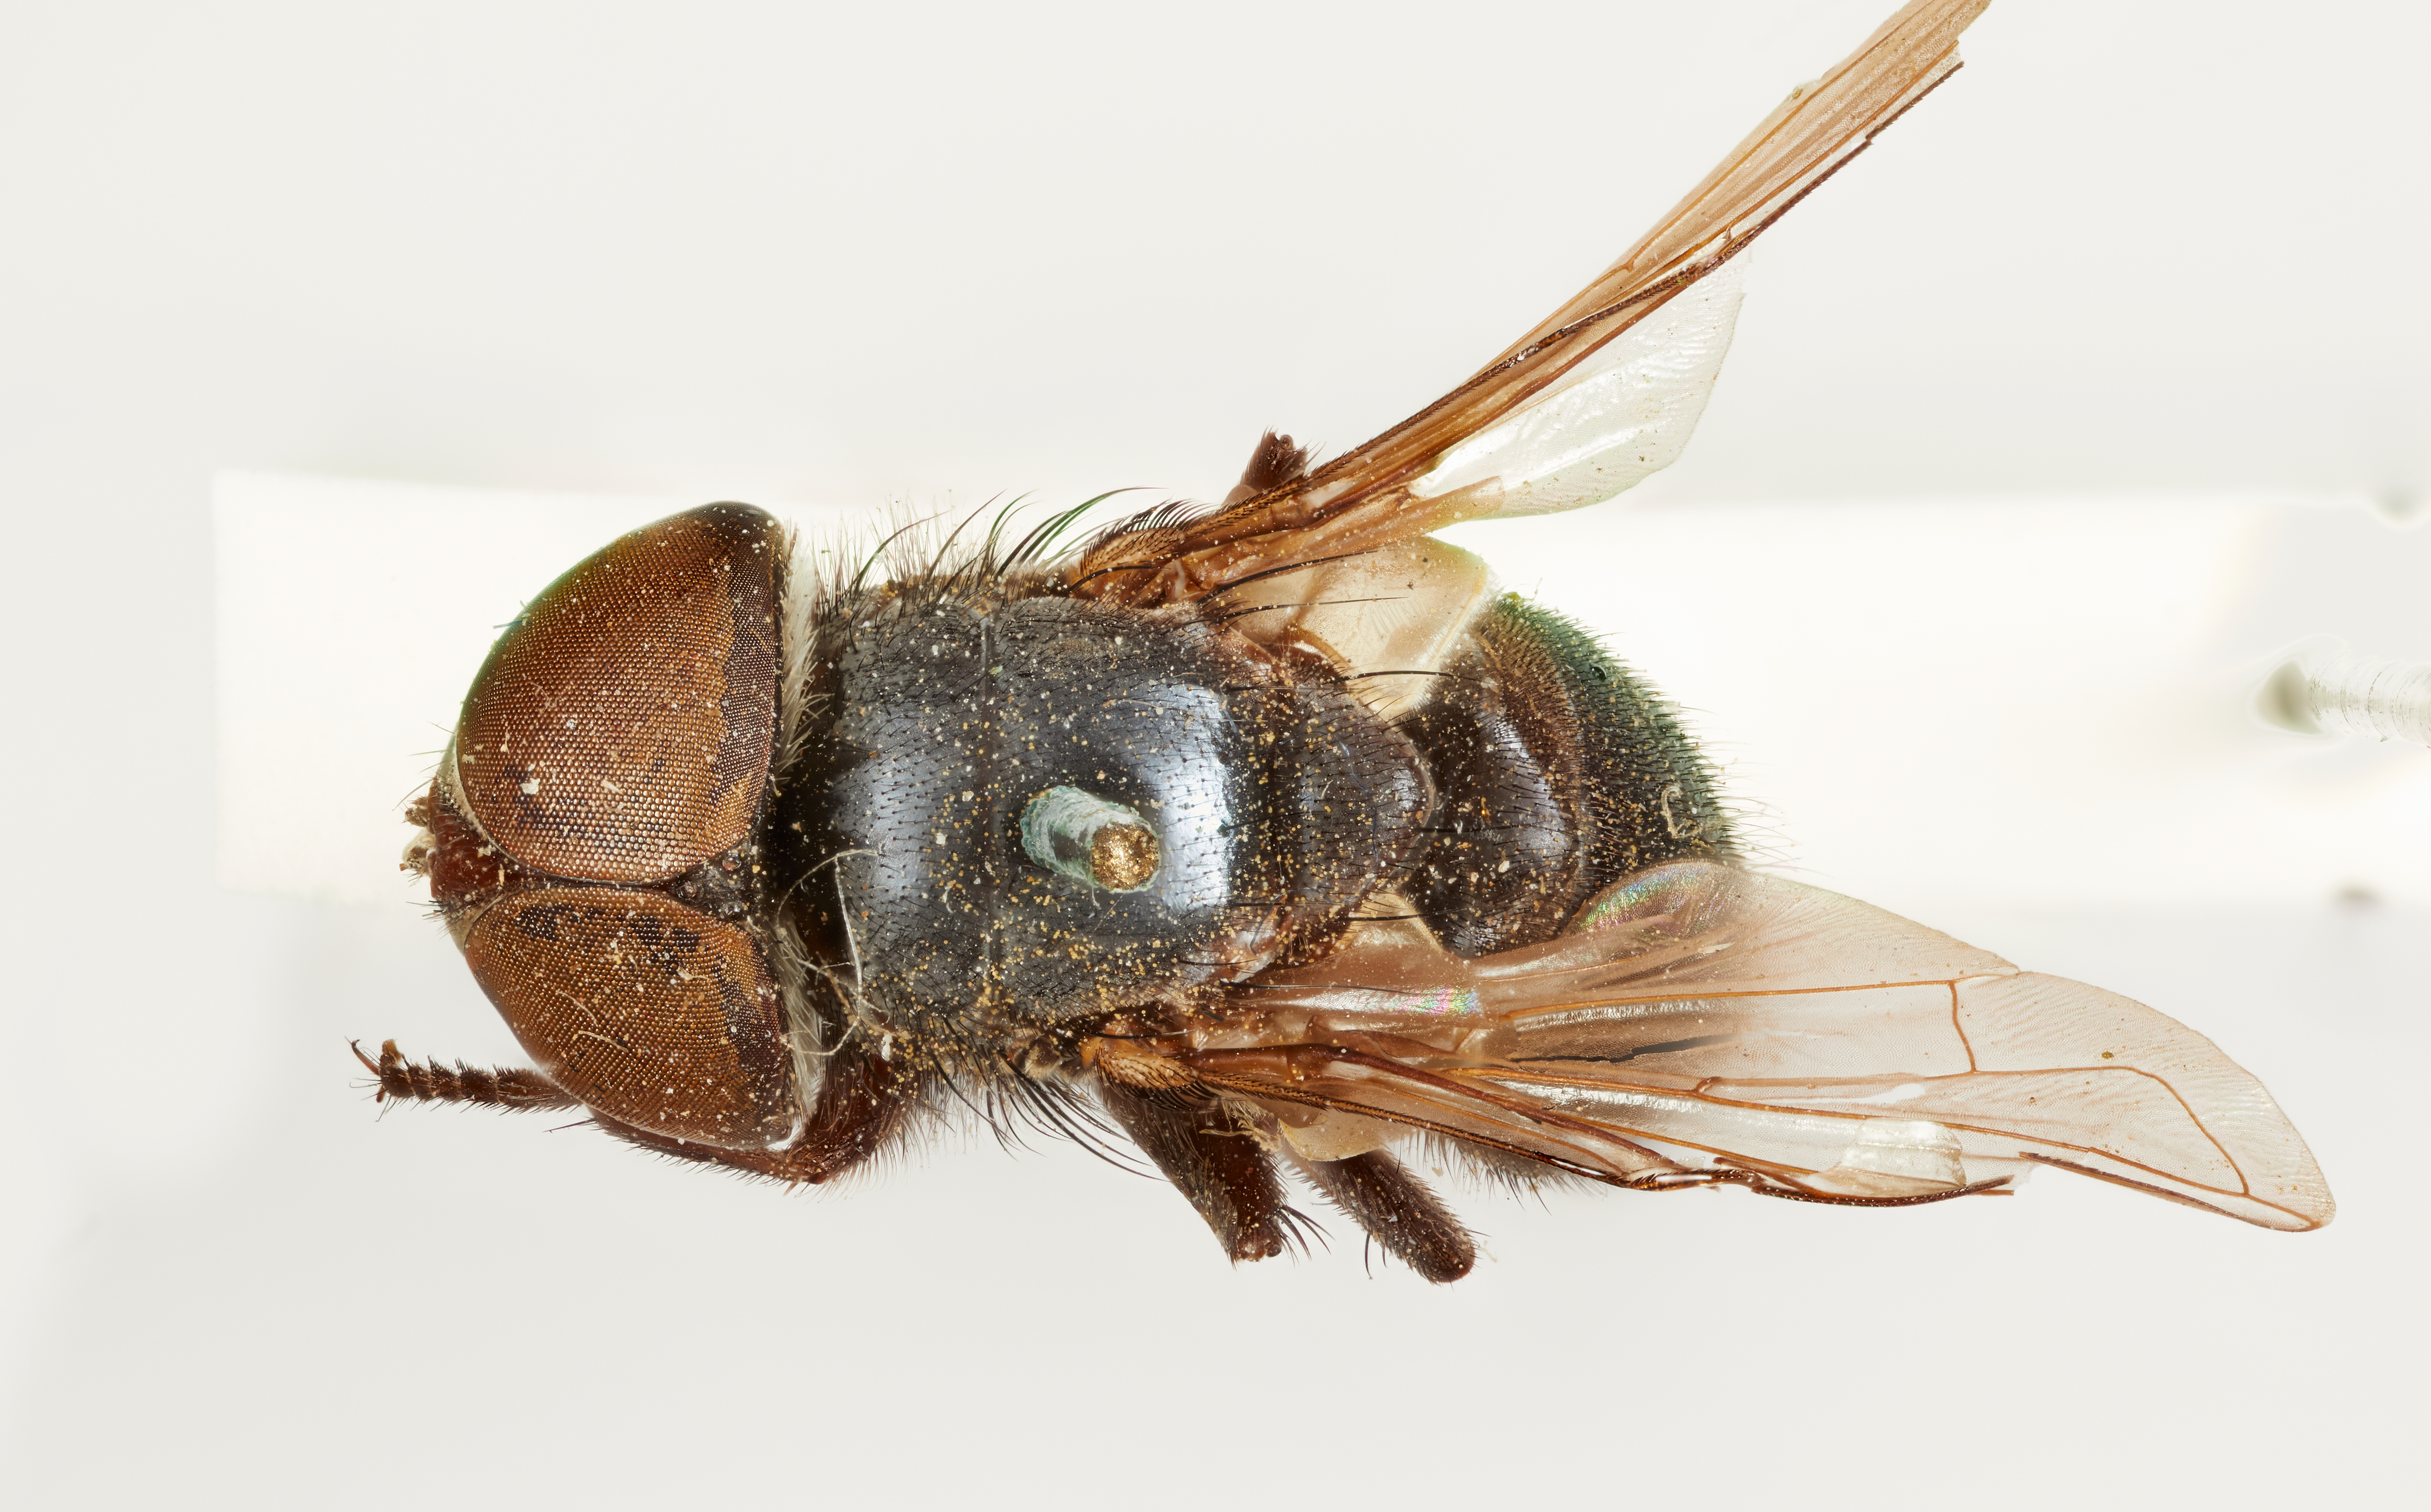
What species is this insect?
Alophora grandis
